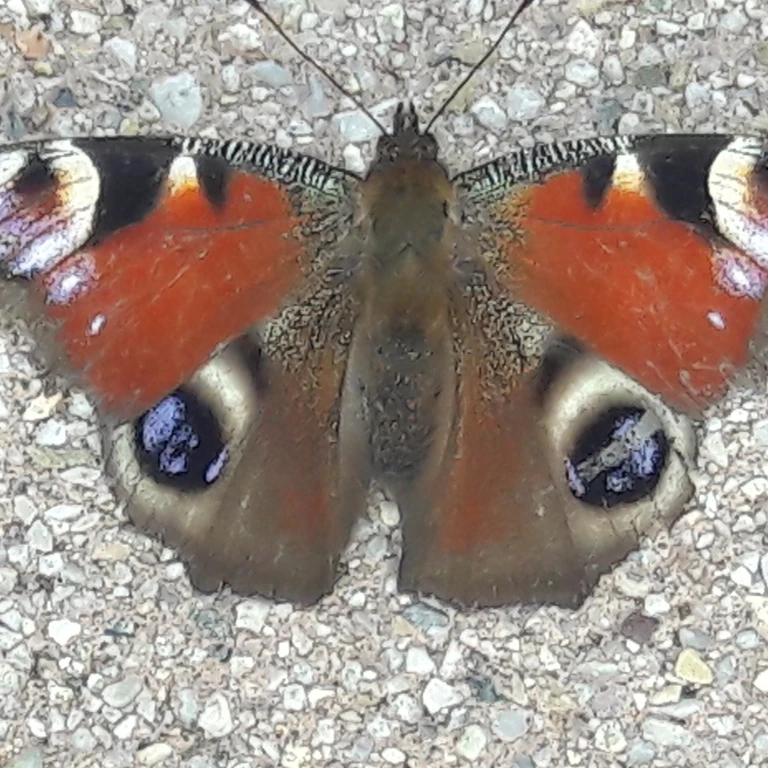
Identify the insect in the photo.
Aglais io
